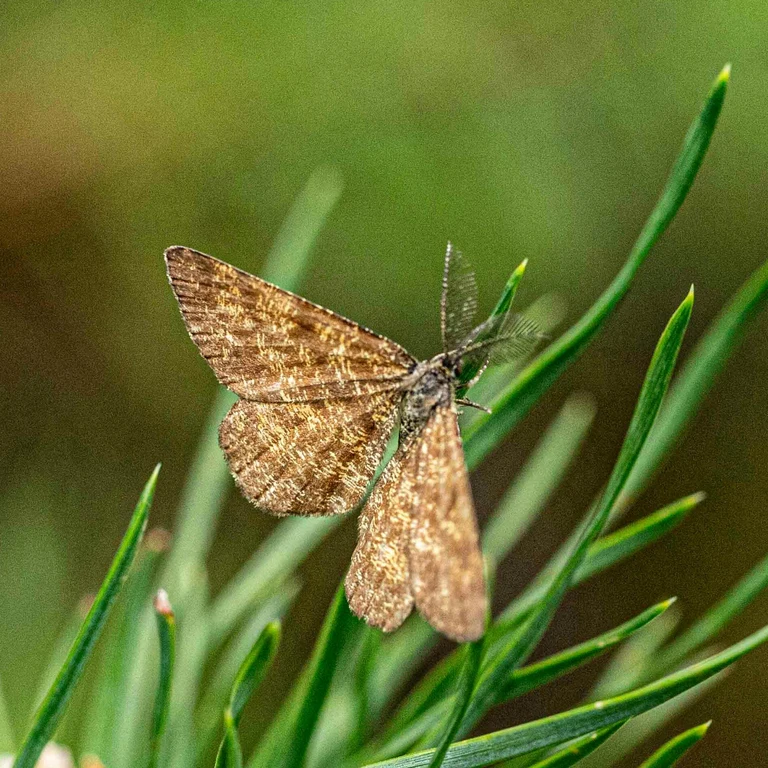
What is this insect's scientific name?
Ematurga atomaria
